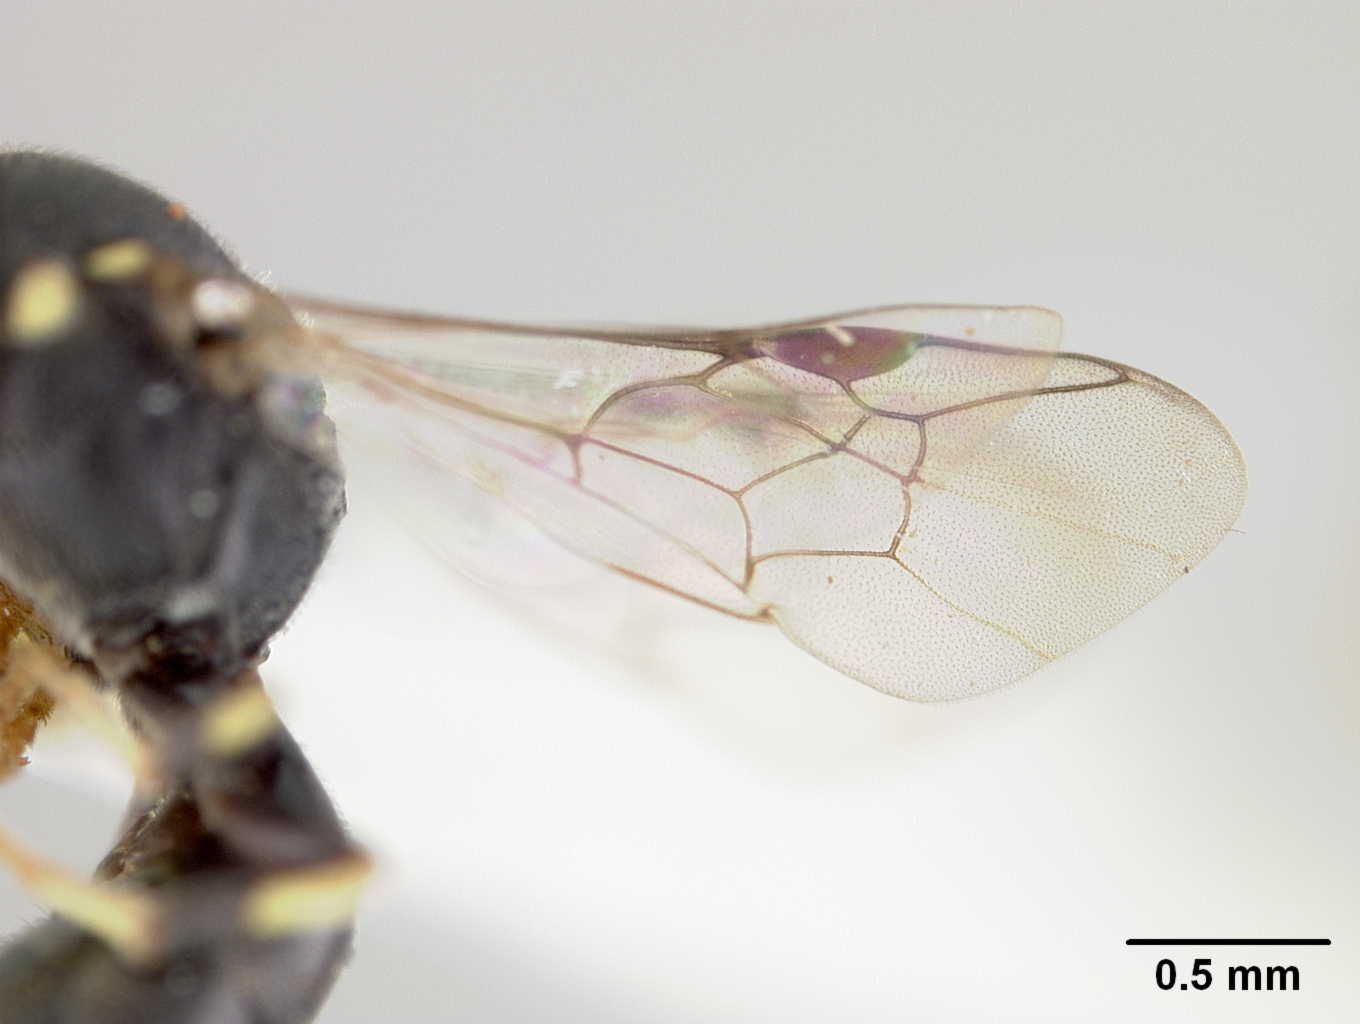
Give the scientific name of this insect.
Hylaeus krombeini
